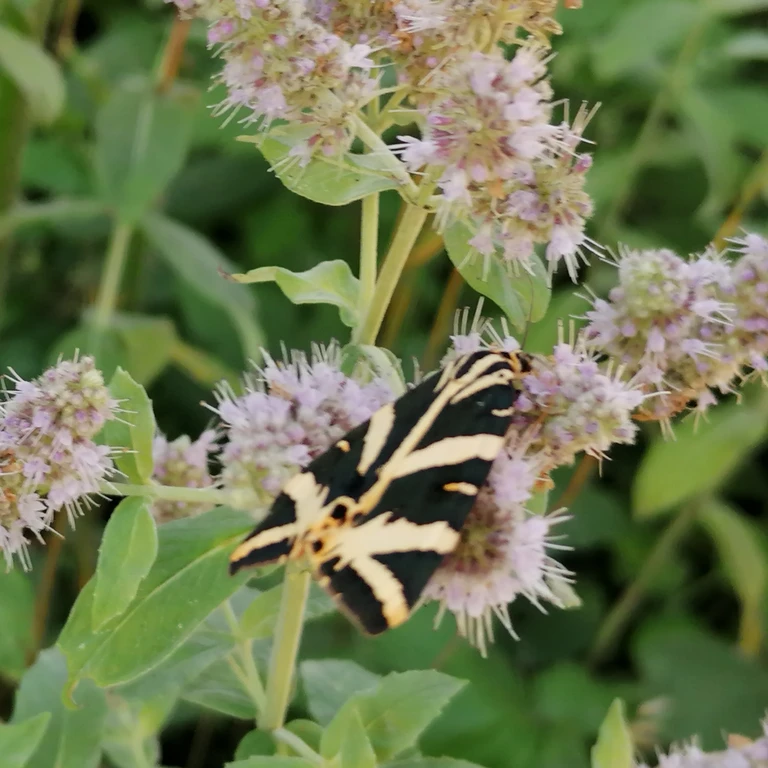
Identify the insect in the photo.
Euplagia quadripunctaria
